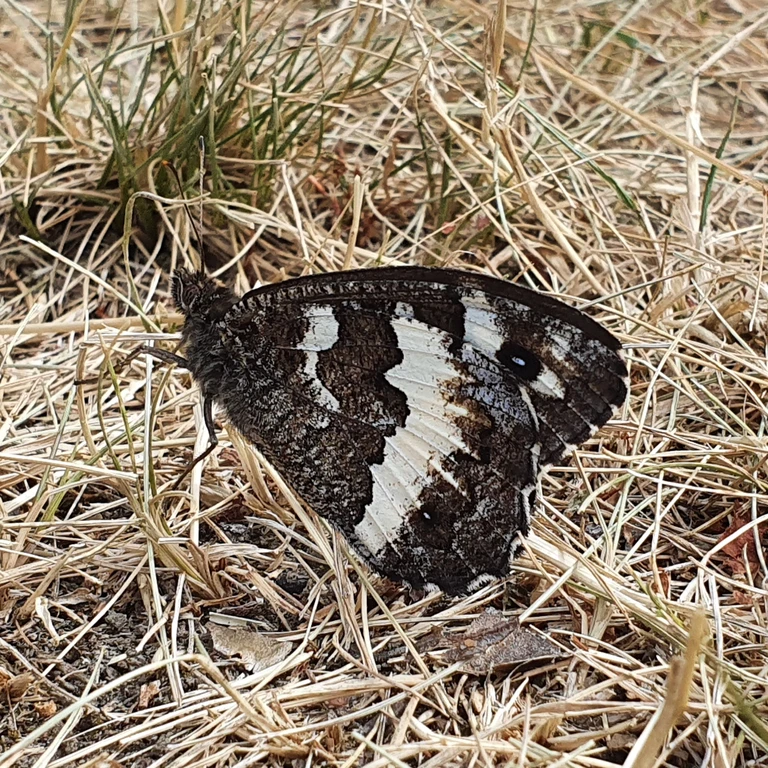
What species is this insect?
Brintesia circe
